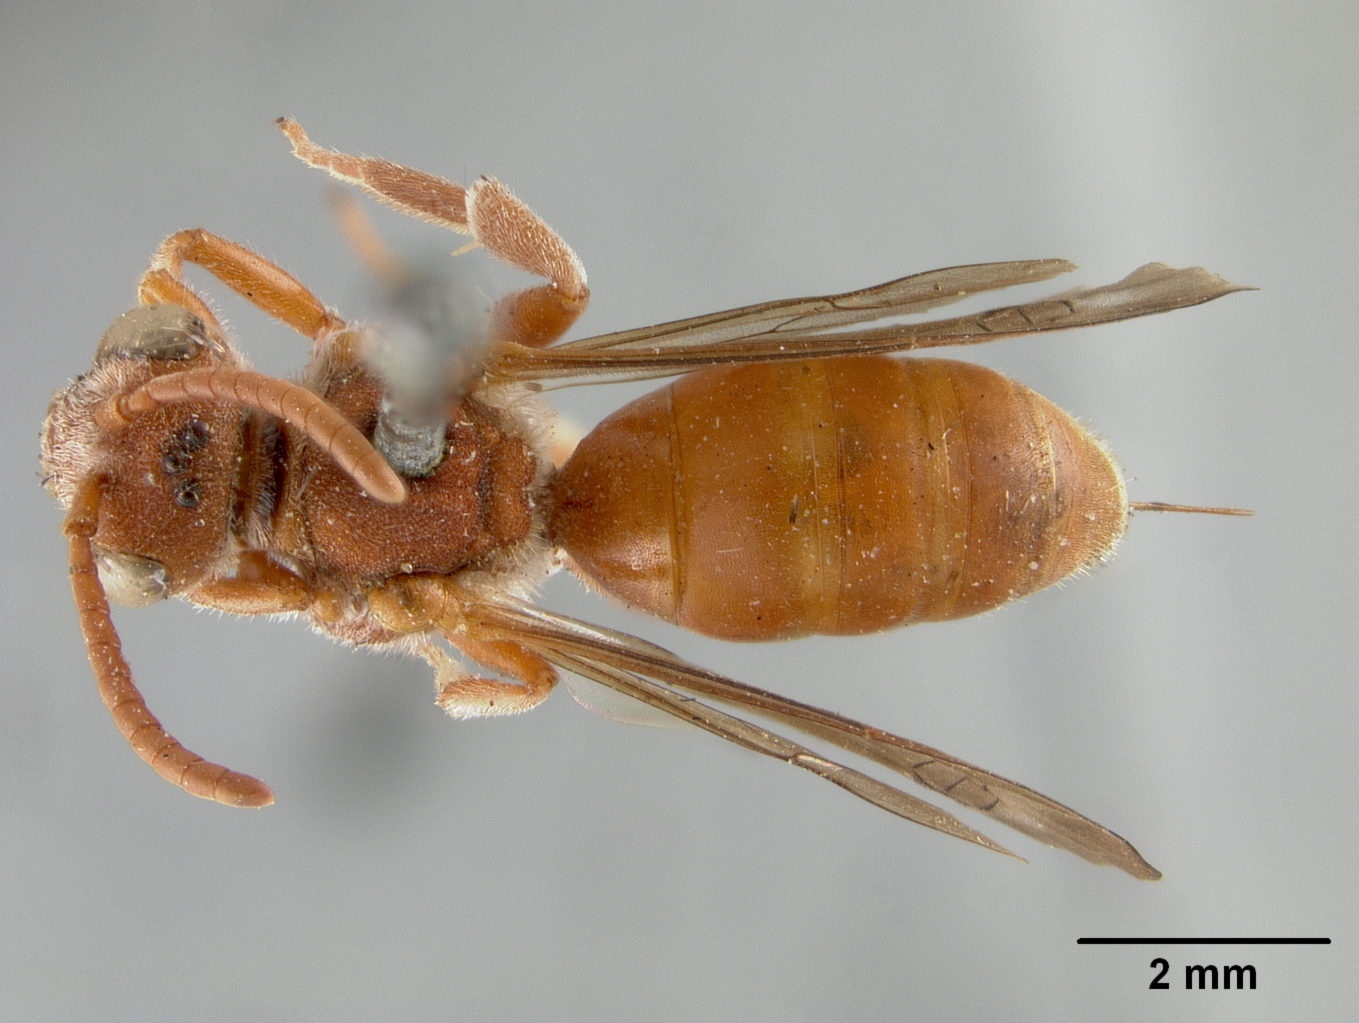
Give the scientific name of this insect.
Nomada erythrochroa
